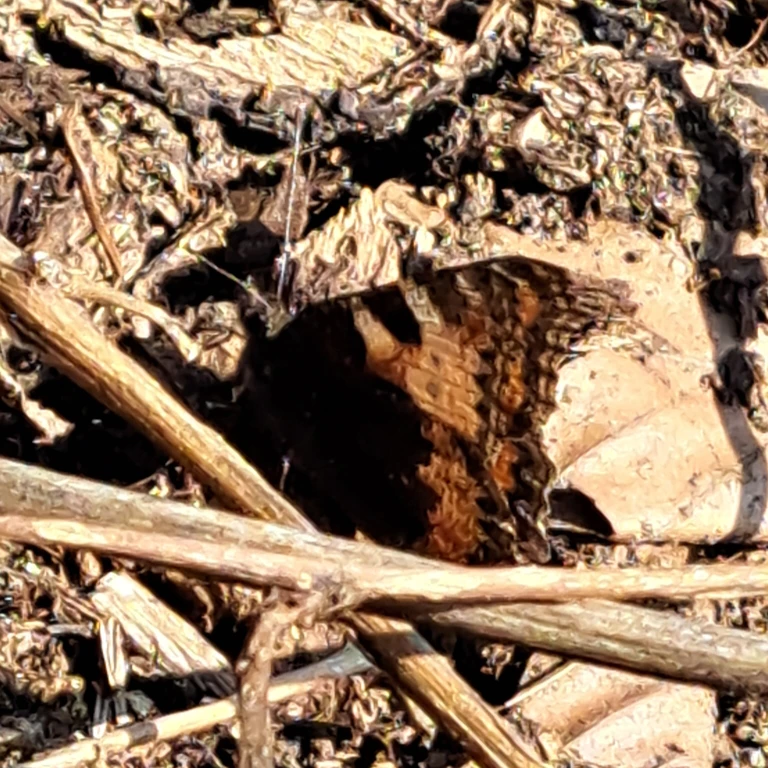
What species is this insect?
Aglais urticae
